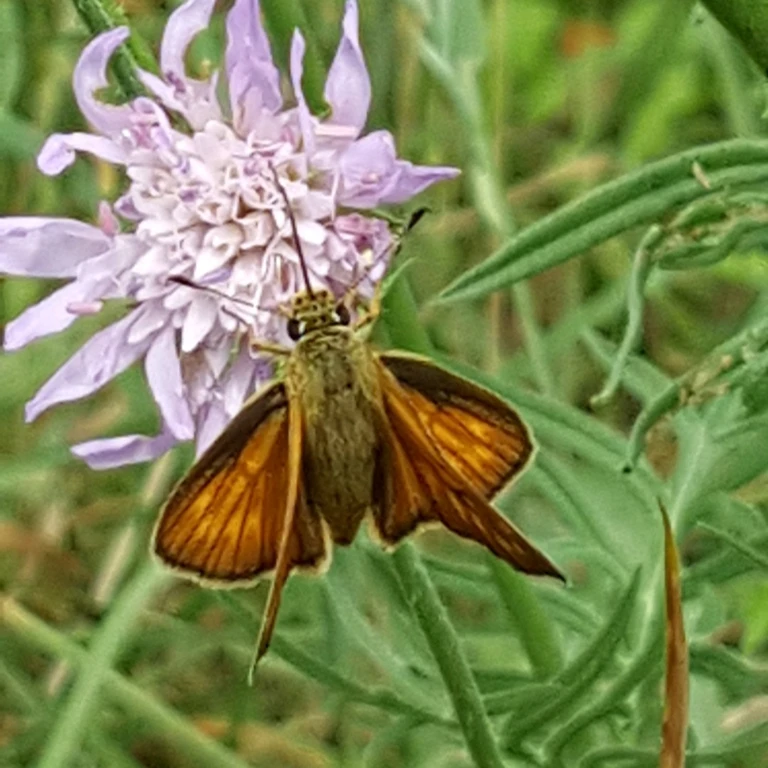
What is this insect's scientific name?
Ochlodes sylvanus (also Ochlodes venata)
